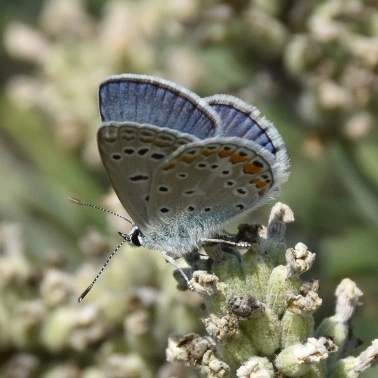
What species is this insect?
Polyommatus icarus
